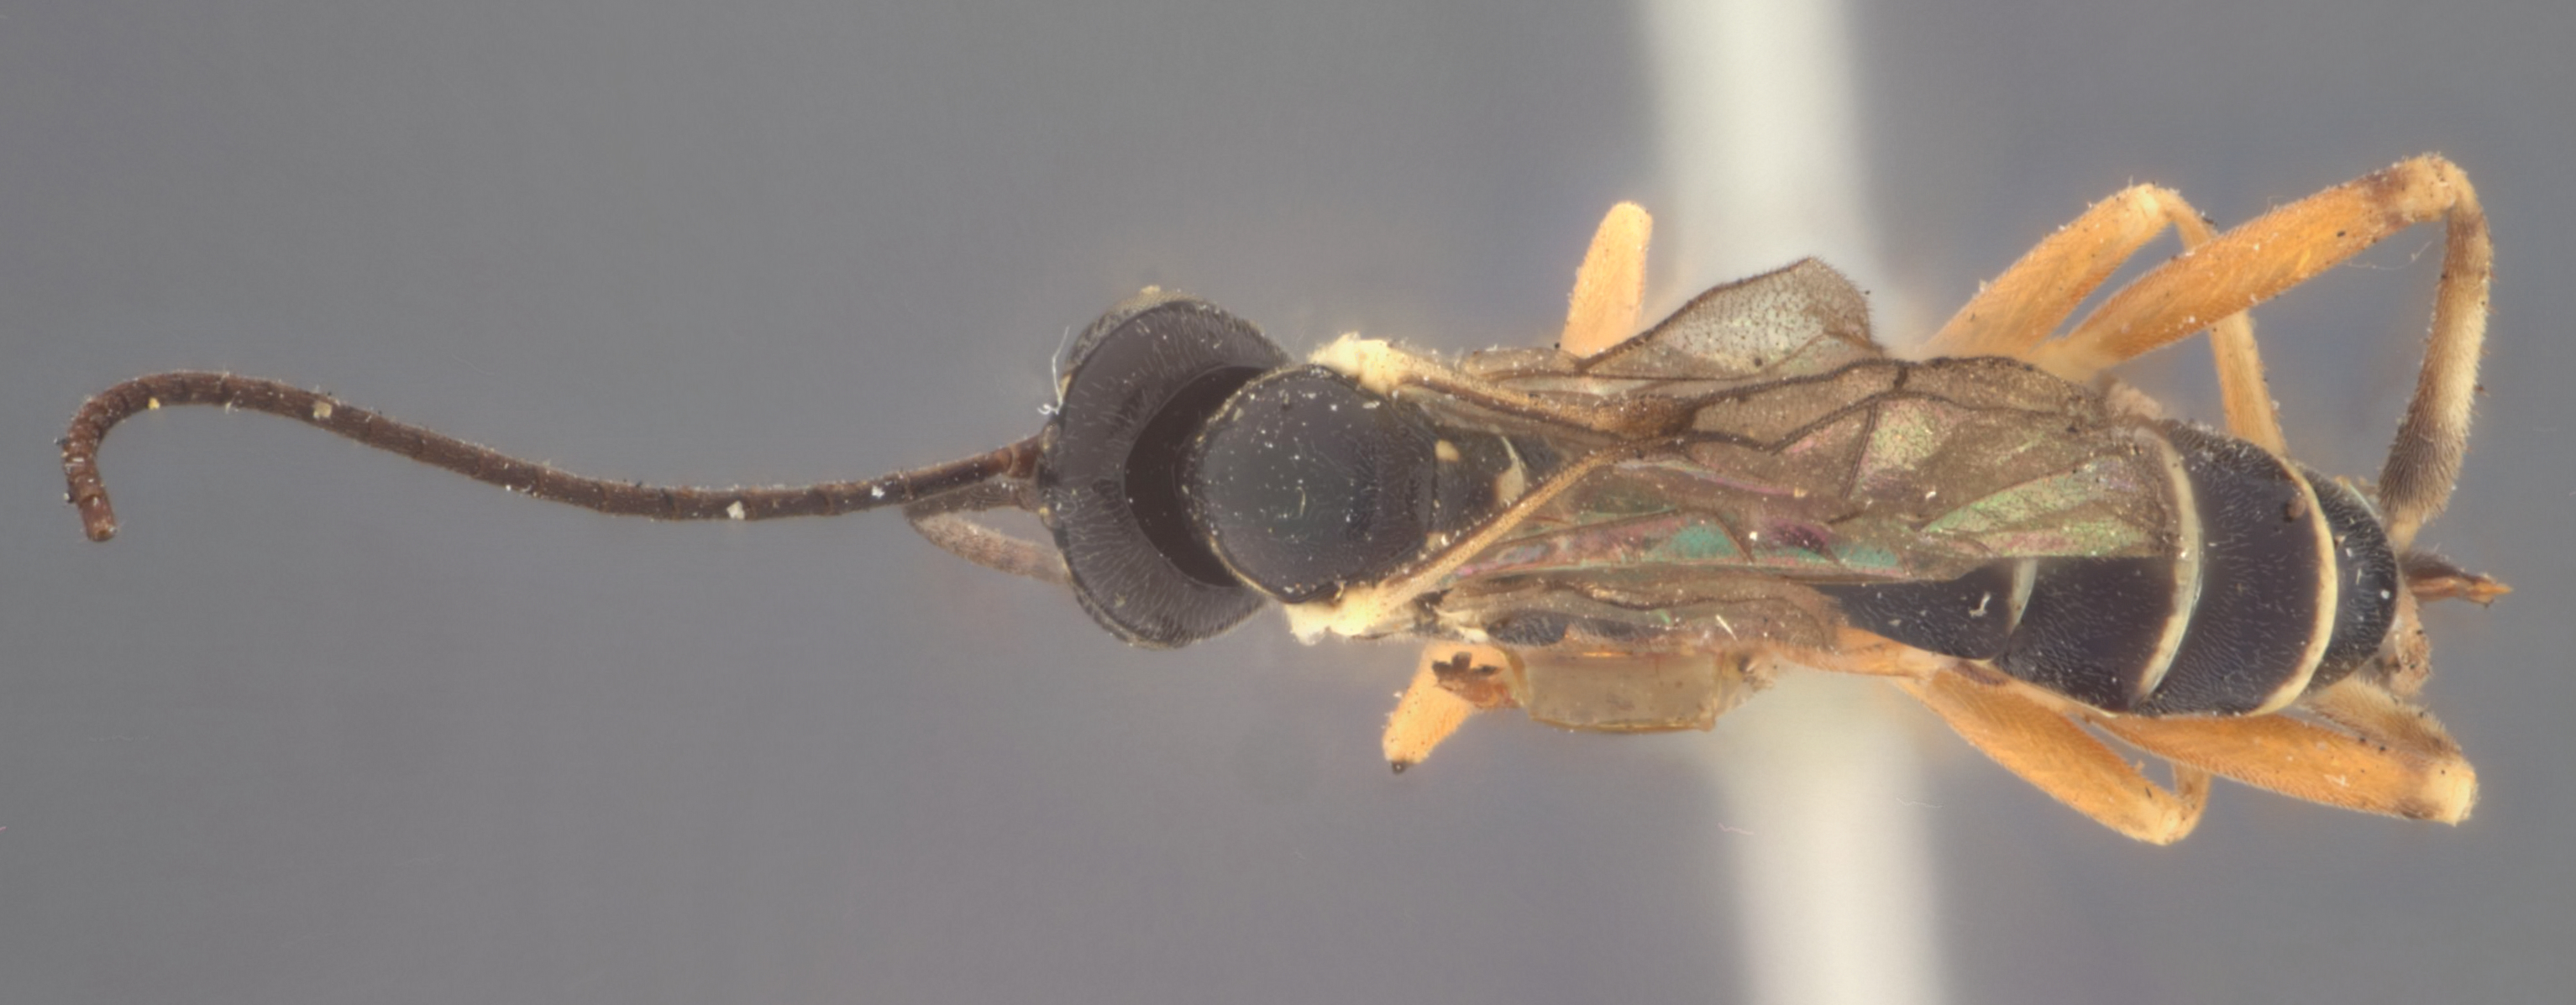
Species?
Phytodietus parvus
